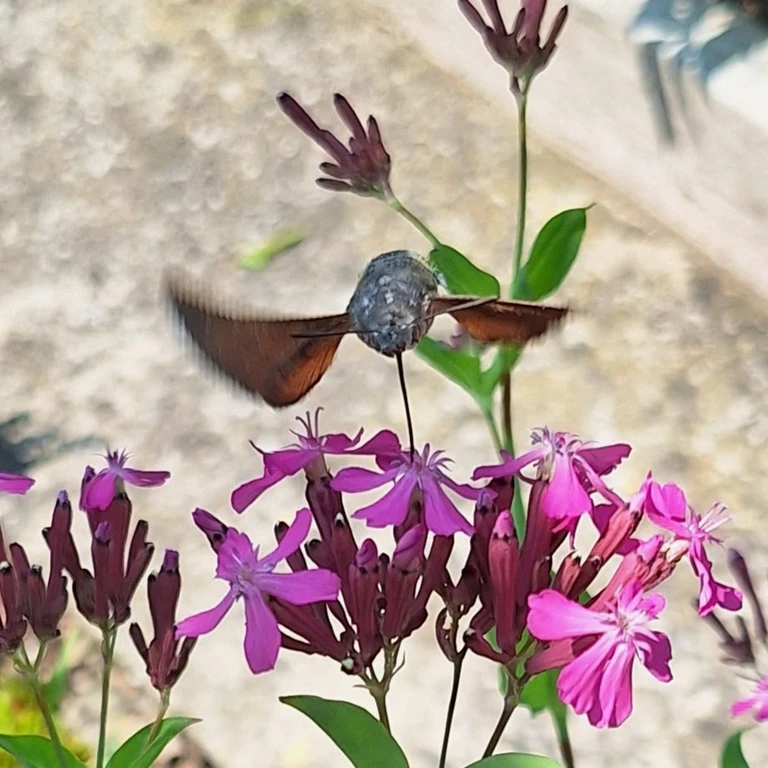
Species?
Macroglossum stellatarum
